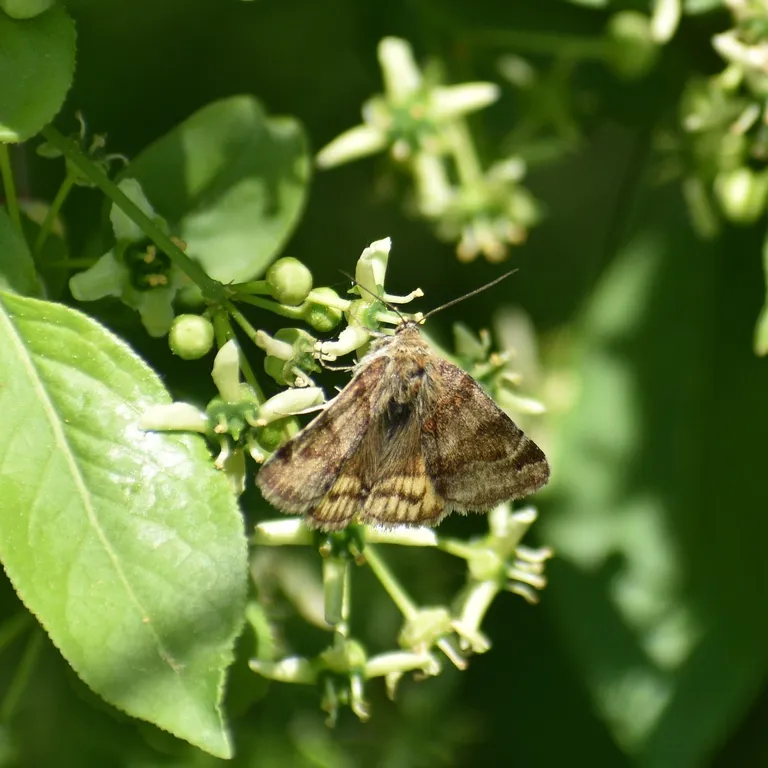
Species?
Euclidia glyphica
